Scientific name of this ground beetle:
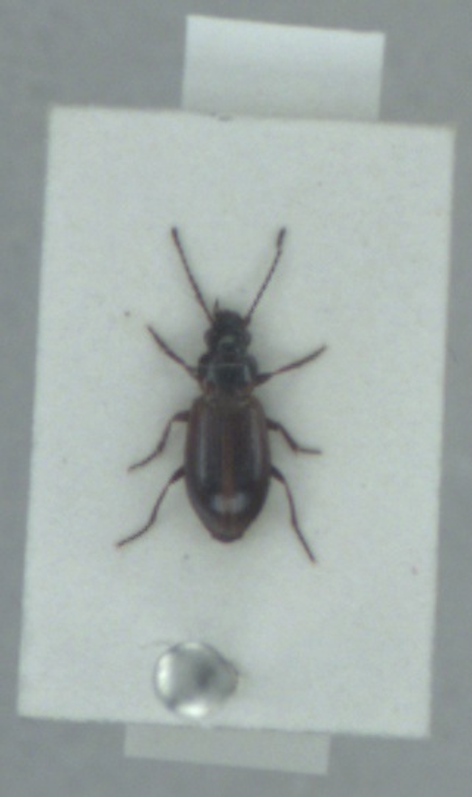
Dicheirotrichus cognatus
